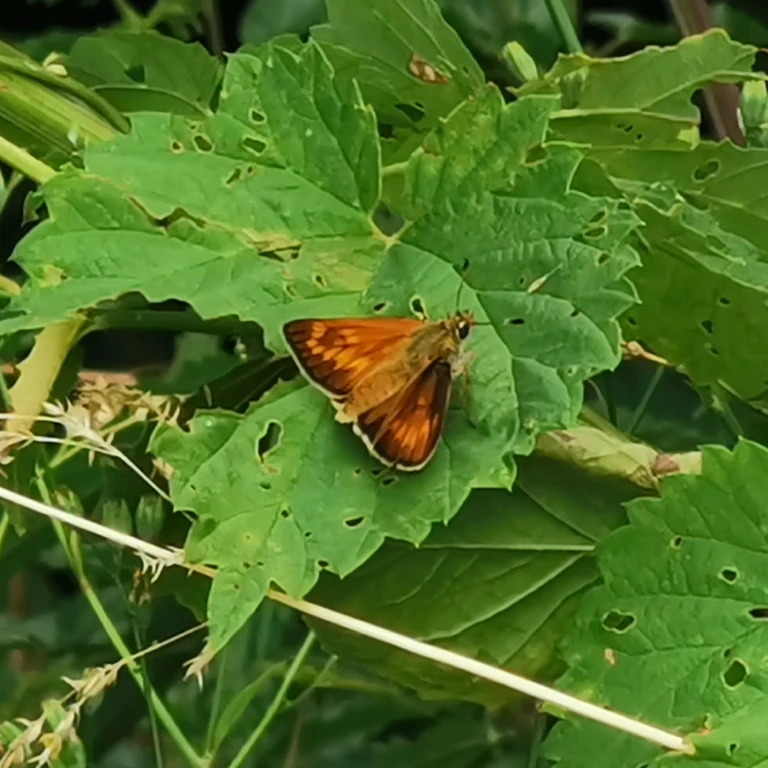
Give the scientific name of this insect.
Ochlodes sylvanus (also Ochlodes venata)
